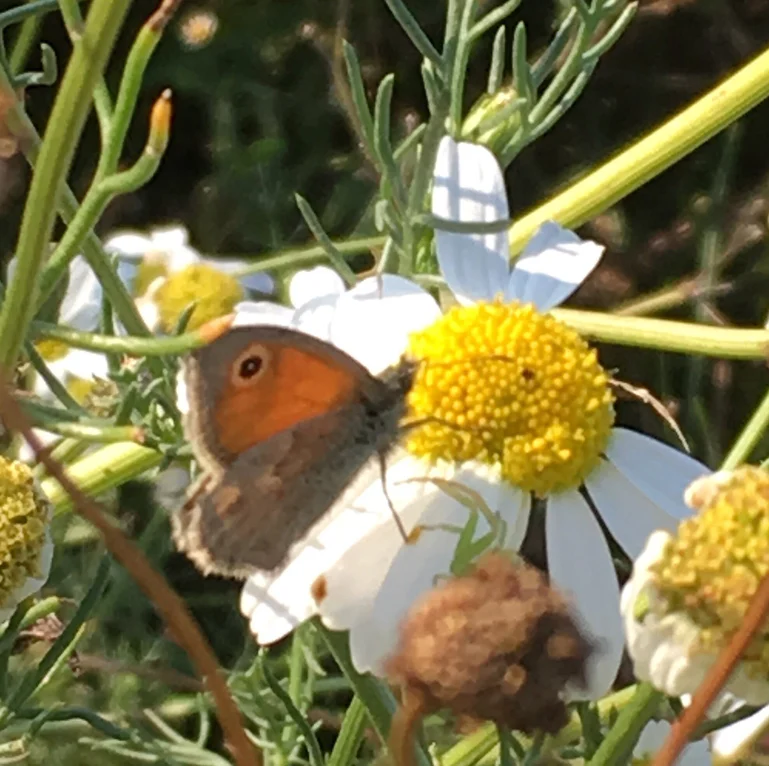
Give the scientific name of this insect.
Coenonympha pamphilus
